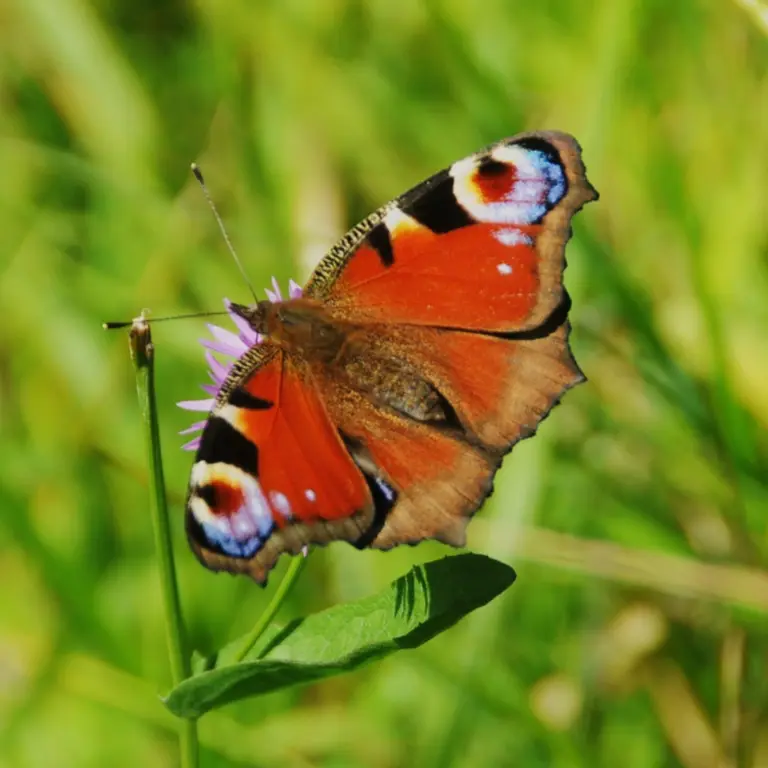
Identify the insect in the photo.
Aglais io
